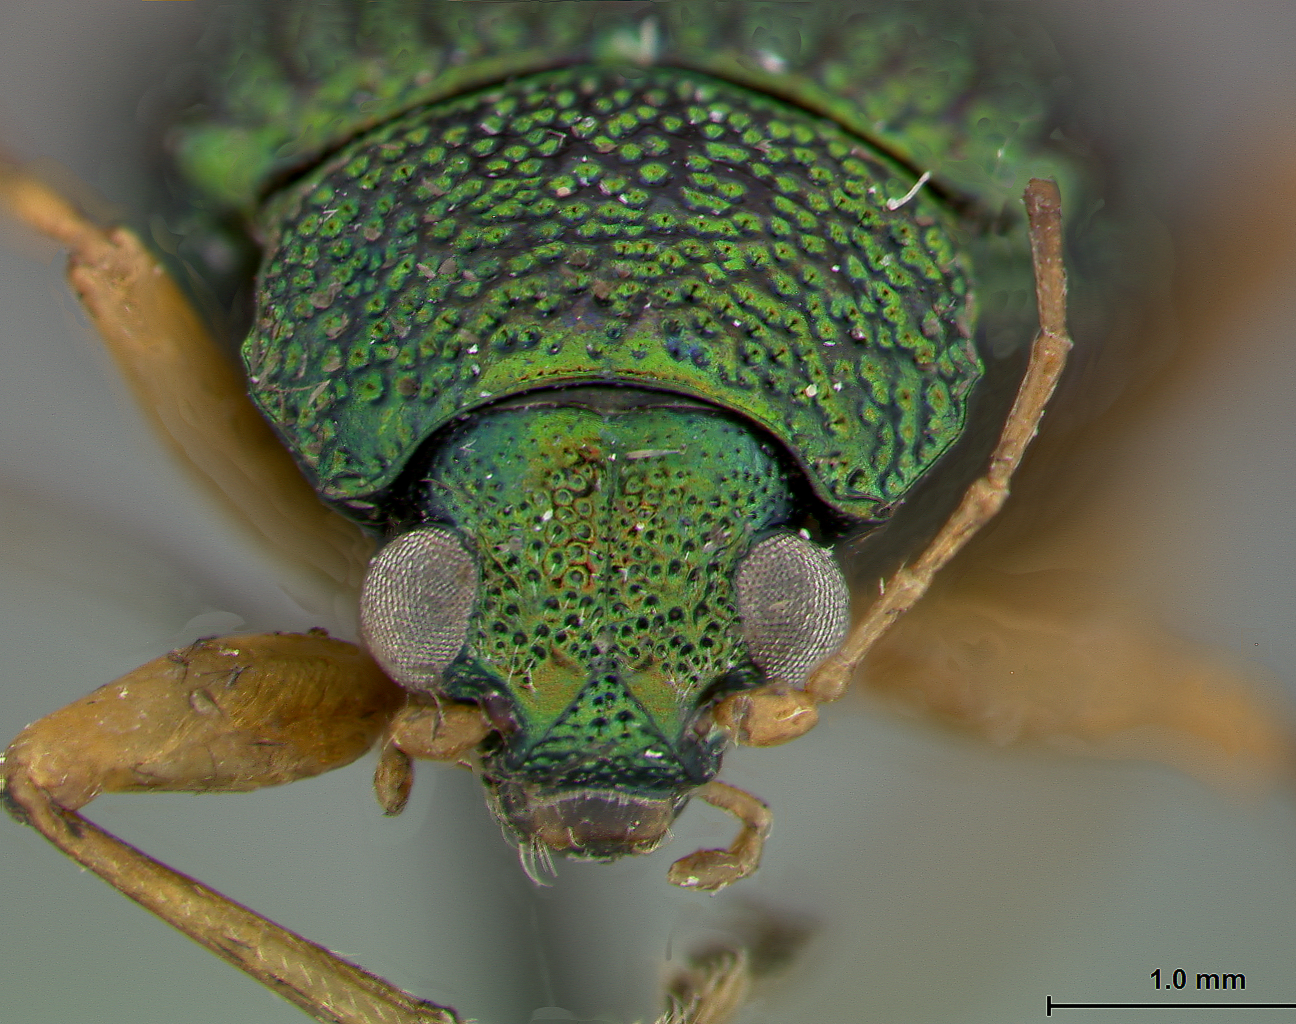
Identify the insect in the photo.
Colaspis chiapaensis
